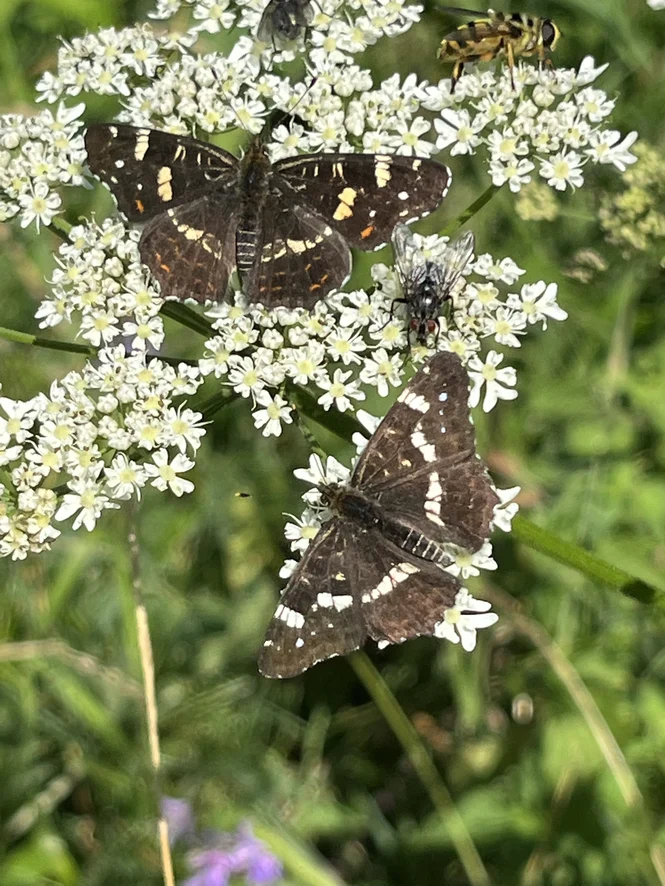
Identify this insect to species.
Araschnia levana
